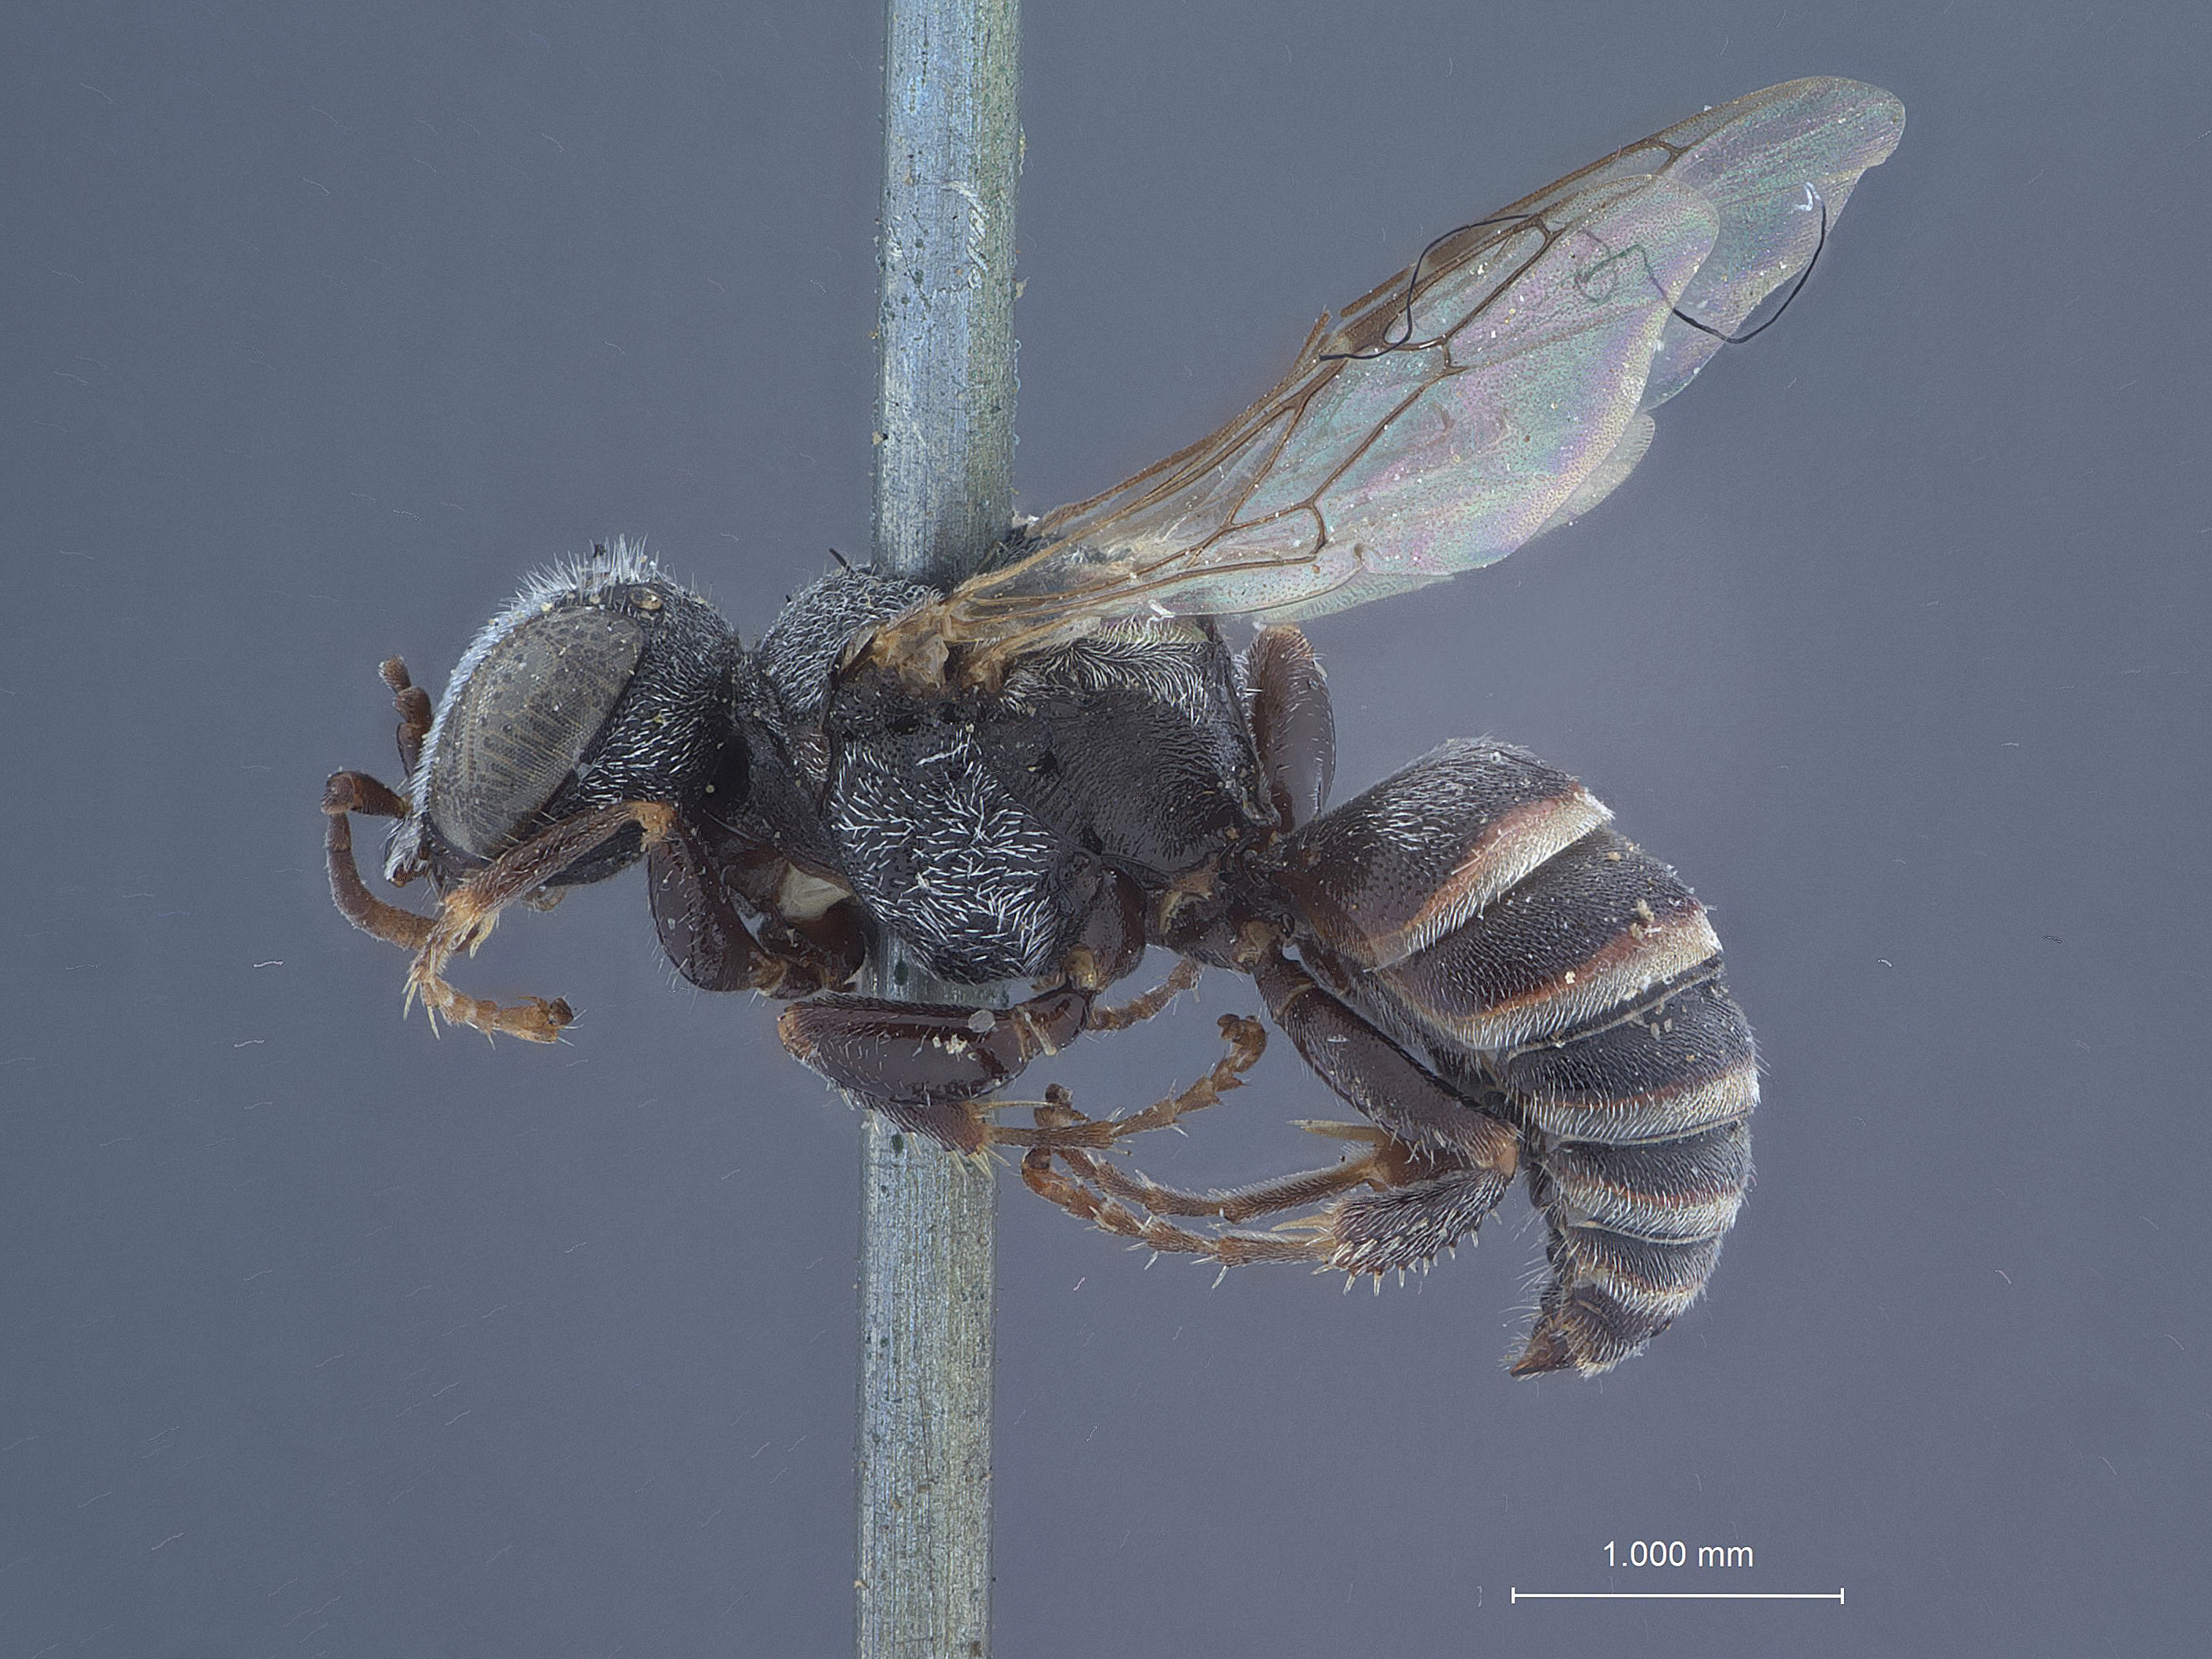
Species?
Oxybelus robertsonii
